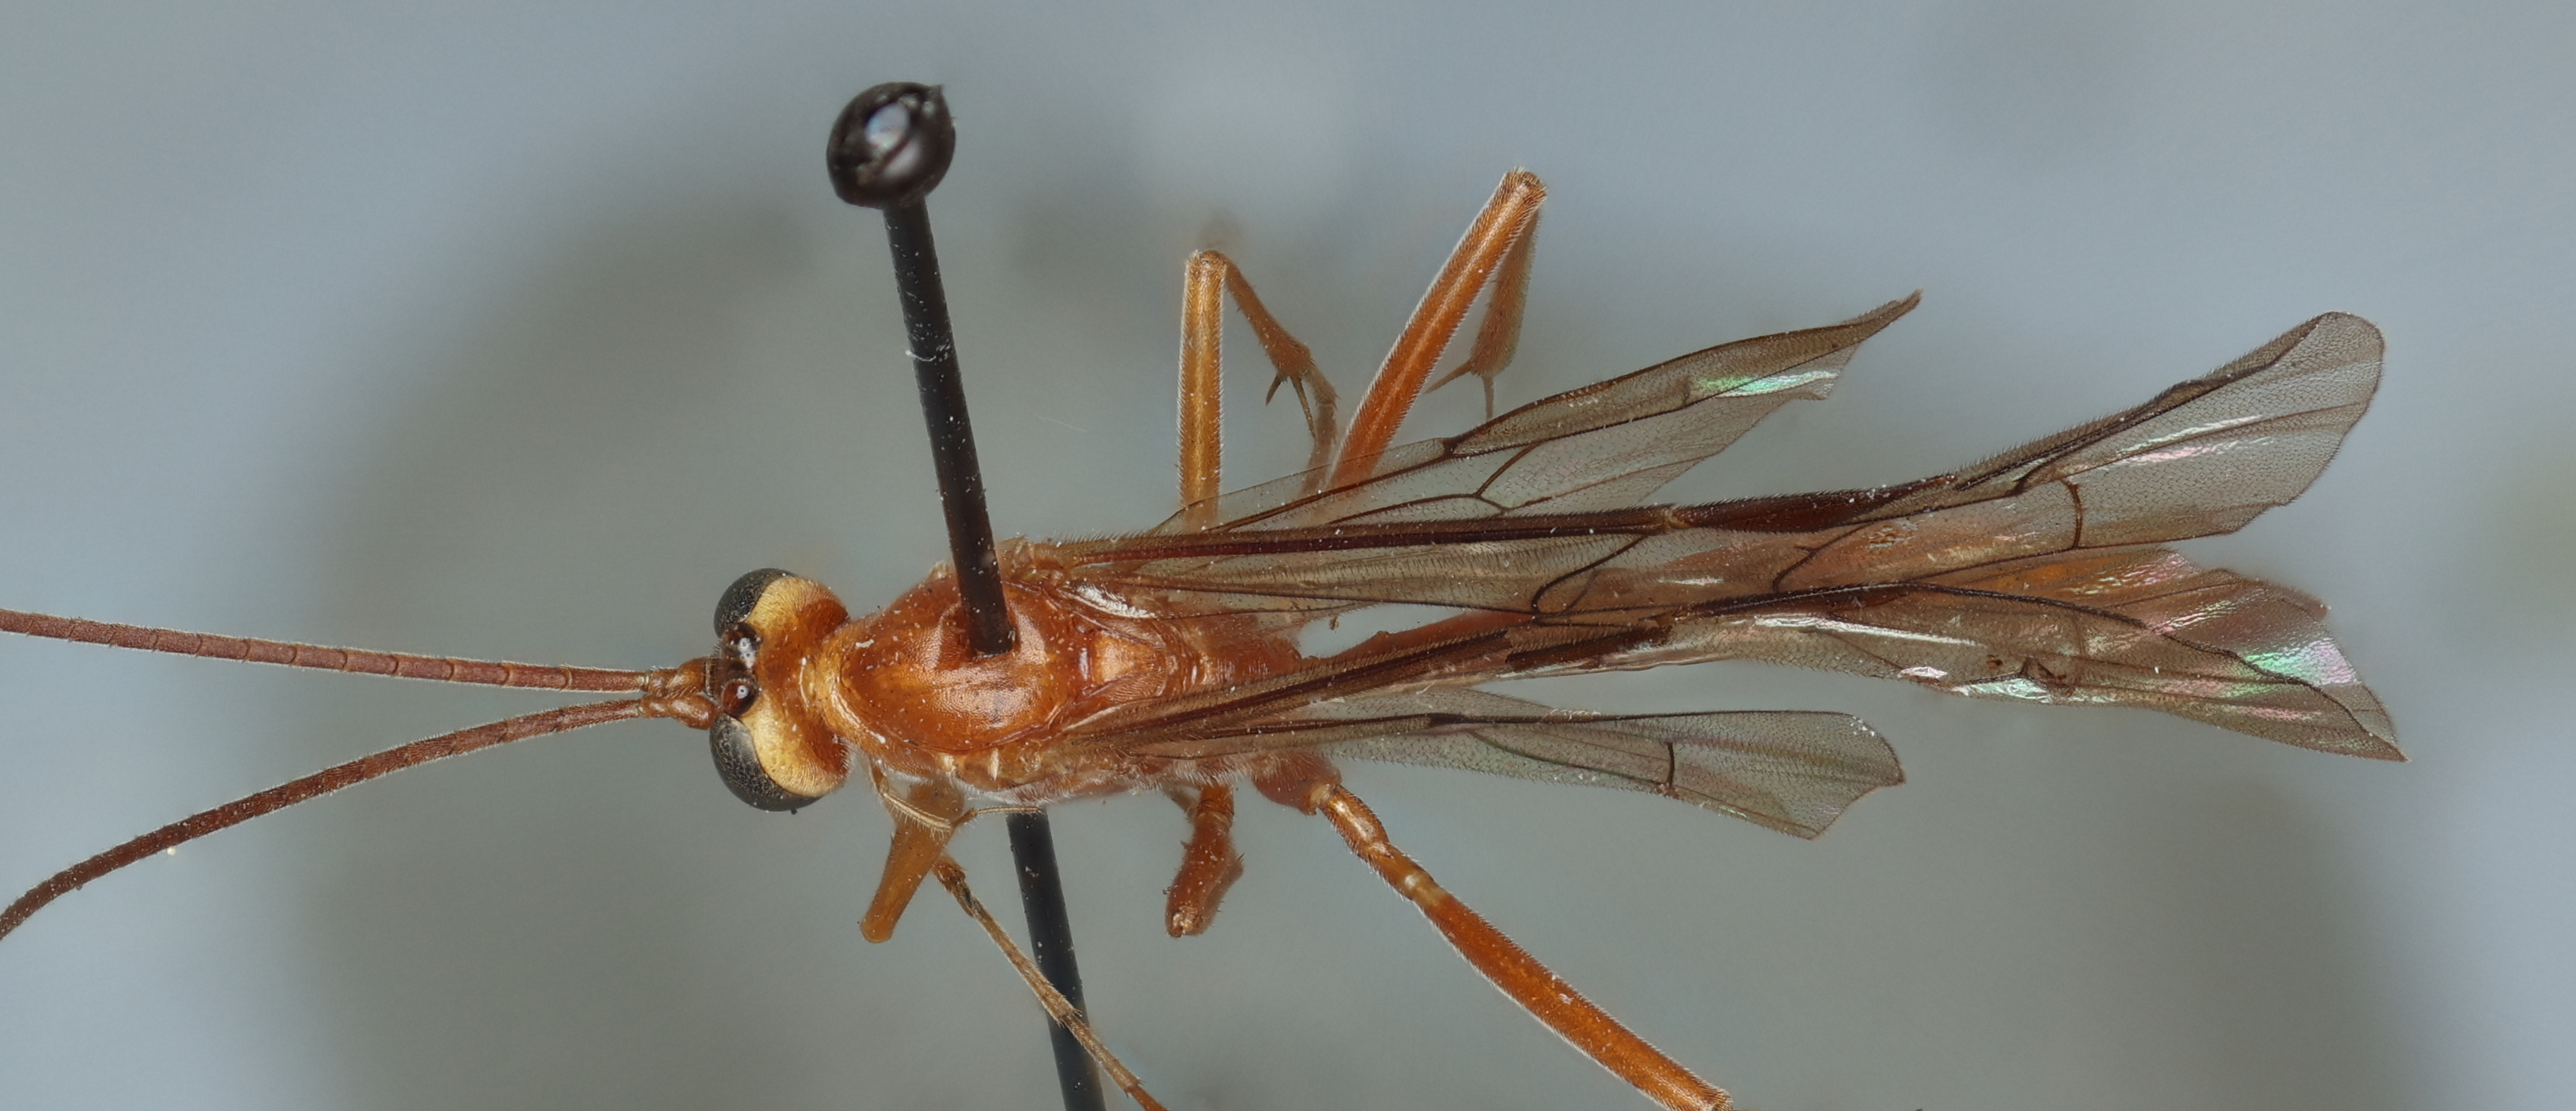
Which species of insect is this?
Netelia stigmatus
